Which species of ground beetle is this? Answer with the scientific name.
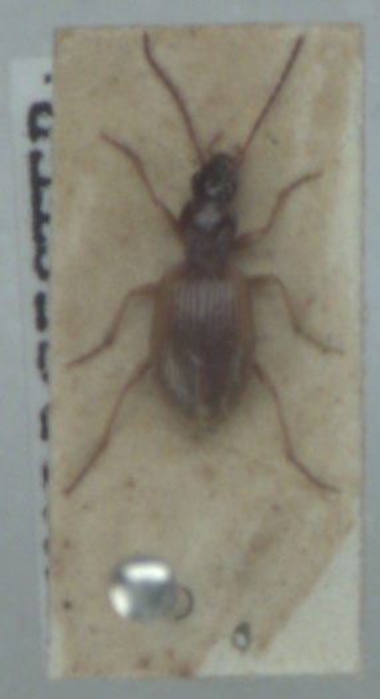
Oxypselaphus obscurus
